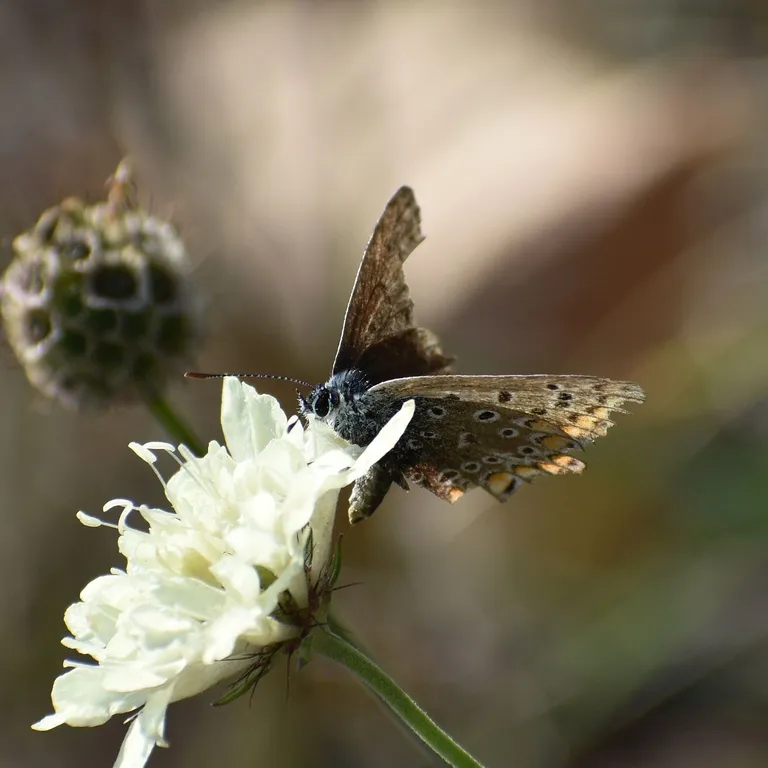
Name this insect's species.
Polyommatus icarus
